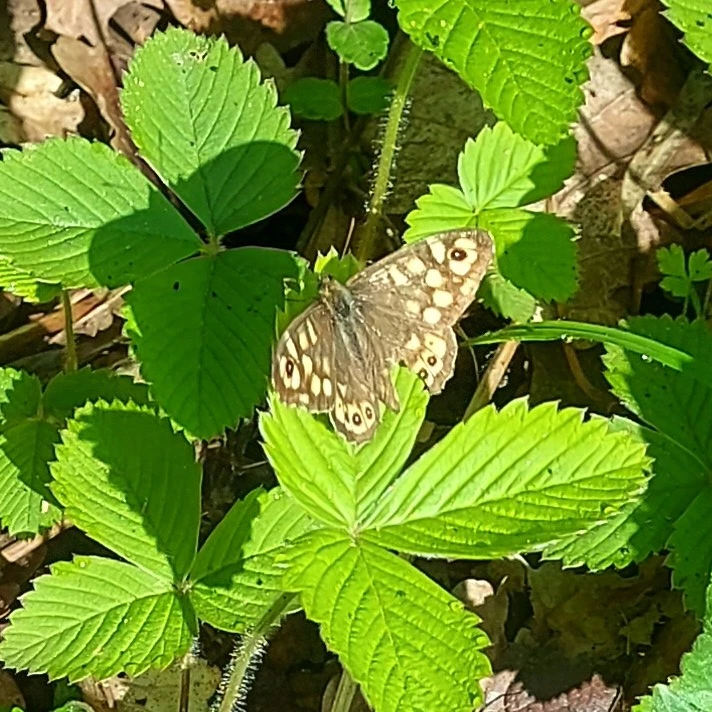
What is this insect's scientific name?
Pararge aegeria
